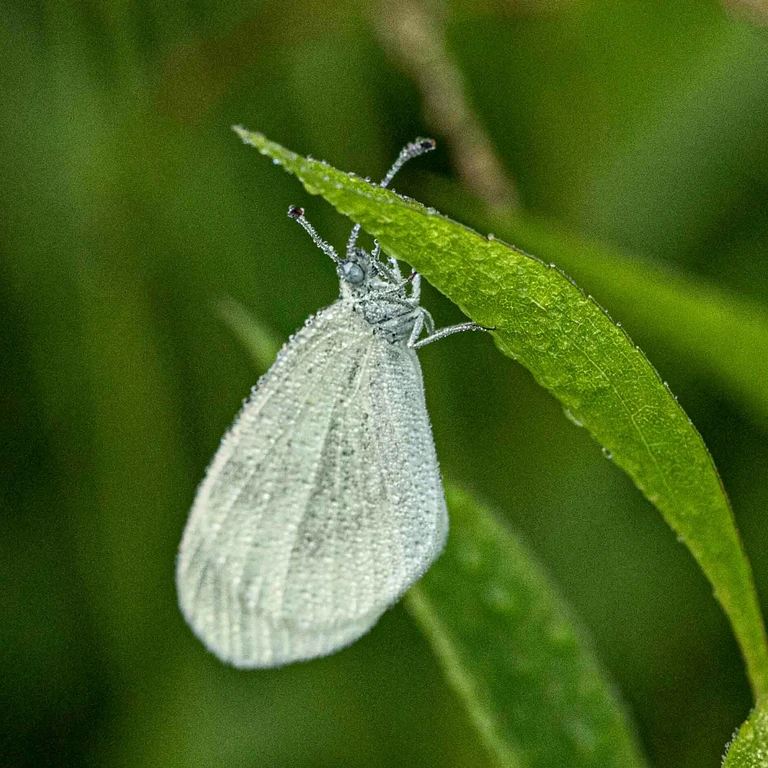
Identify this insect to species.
Leptidea sinapis/juvernica
